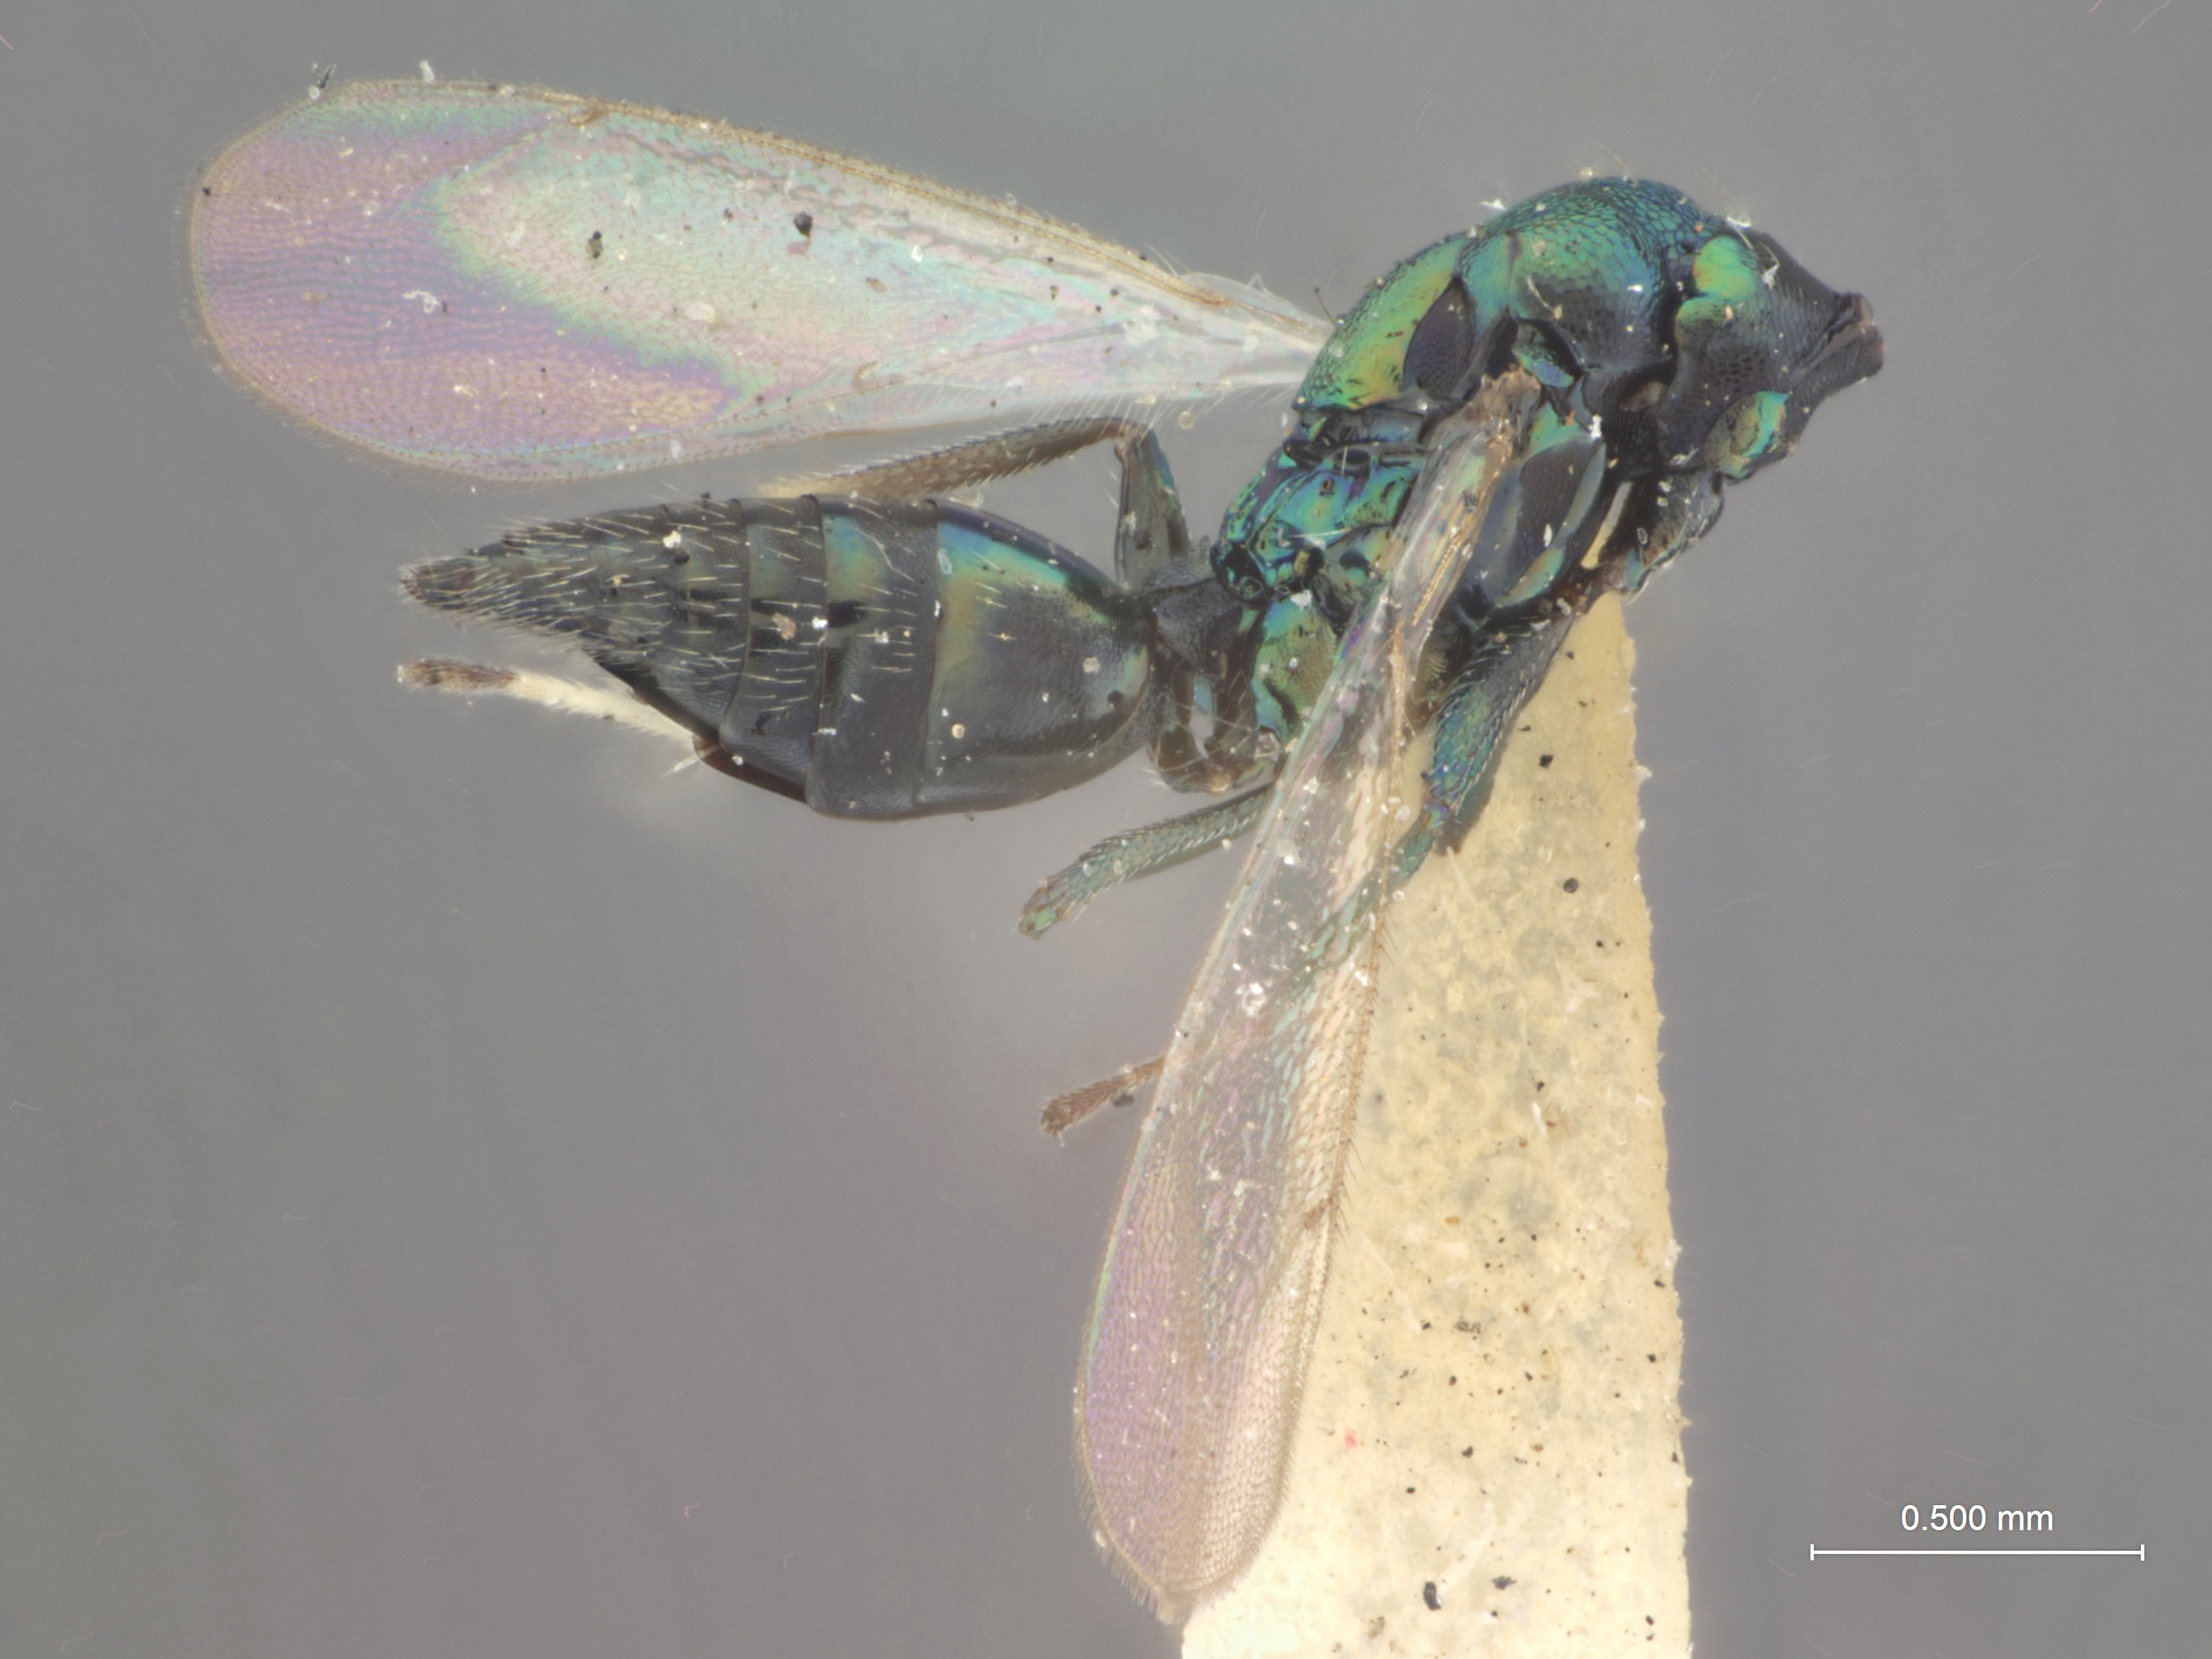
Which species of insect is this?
Pleurotespis perdubius
